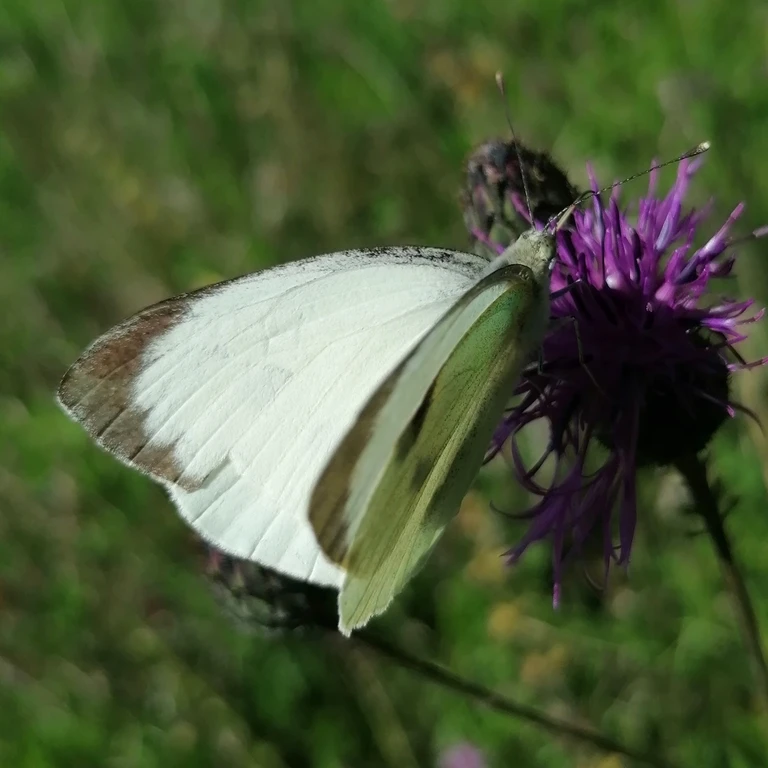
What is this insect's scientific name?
Pieris brassicae
